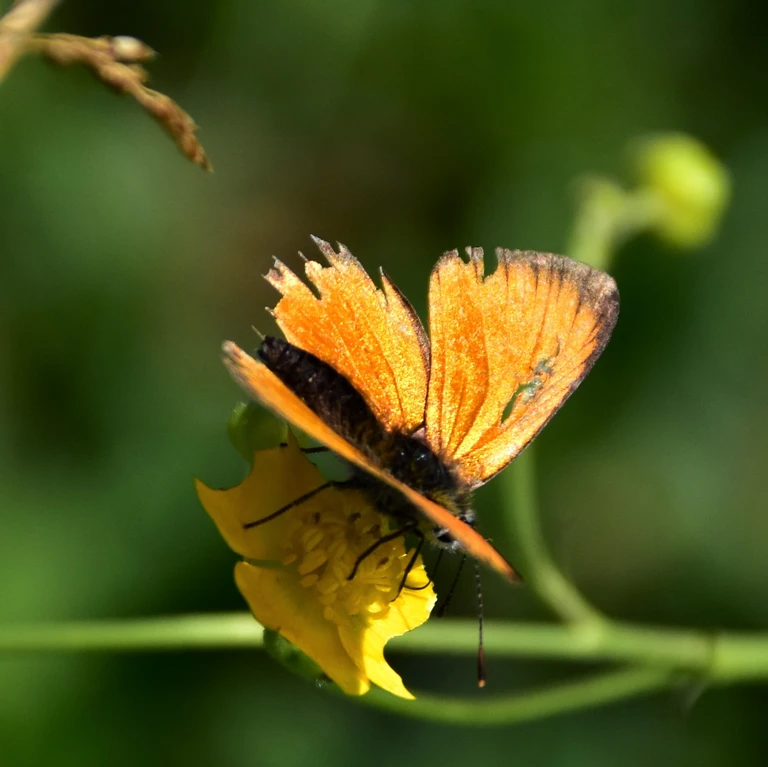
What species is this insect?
Lycaena virgaureae
